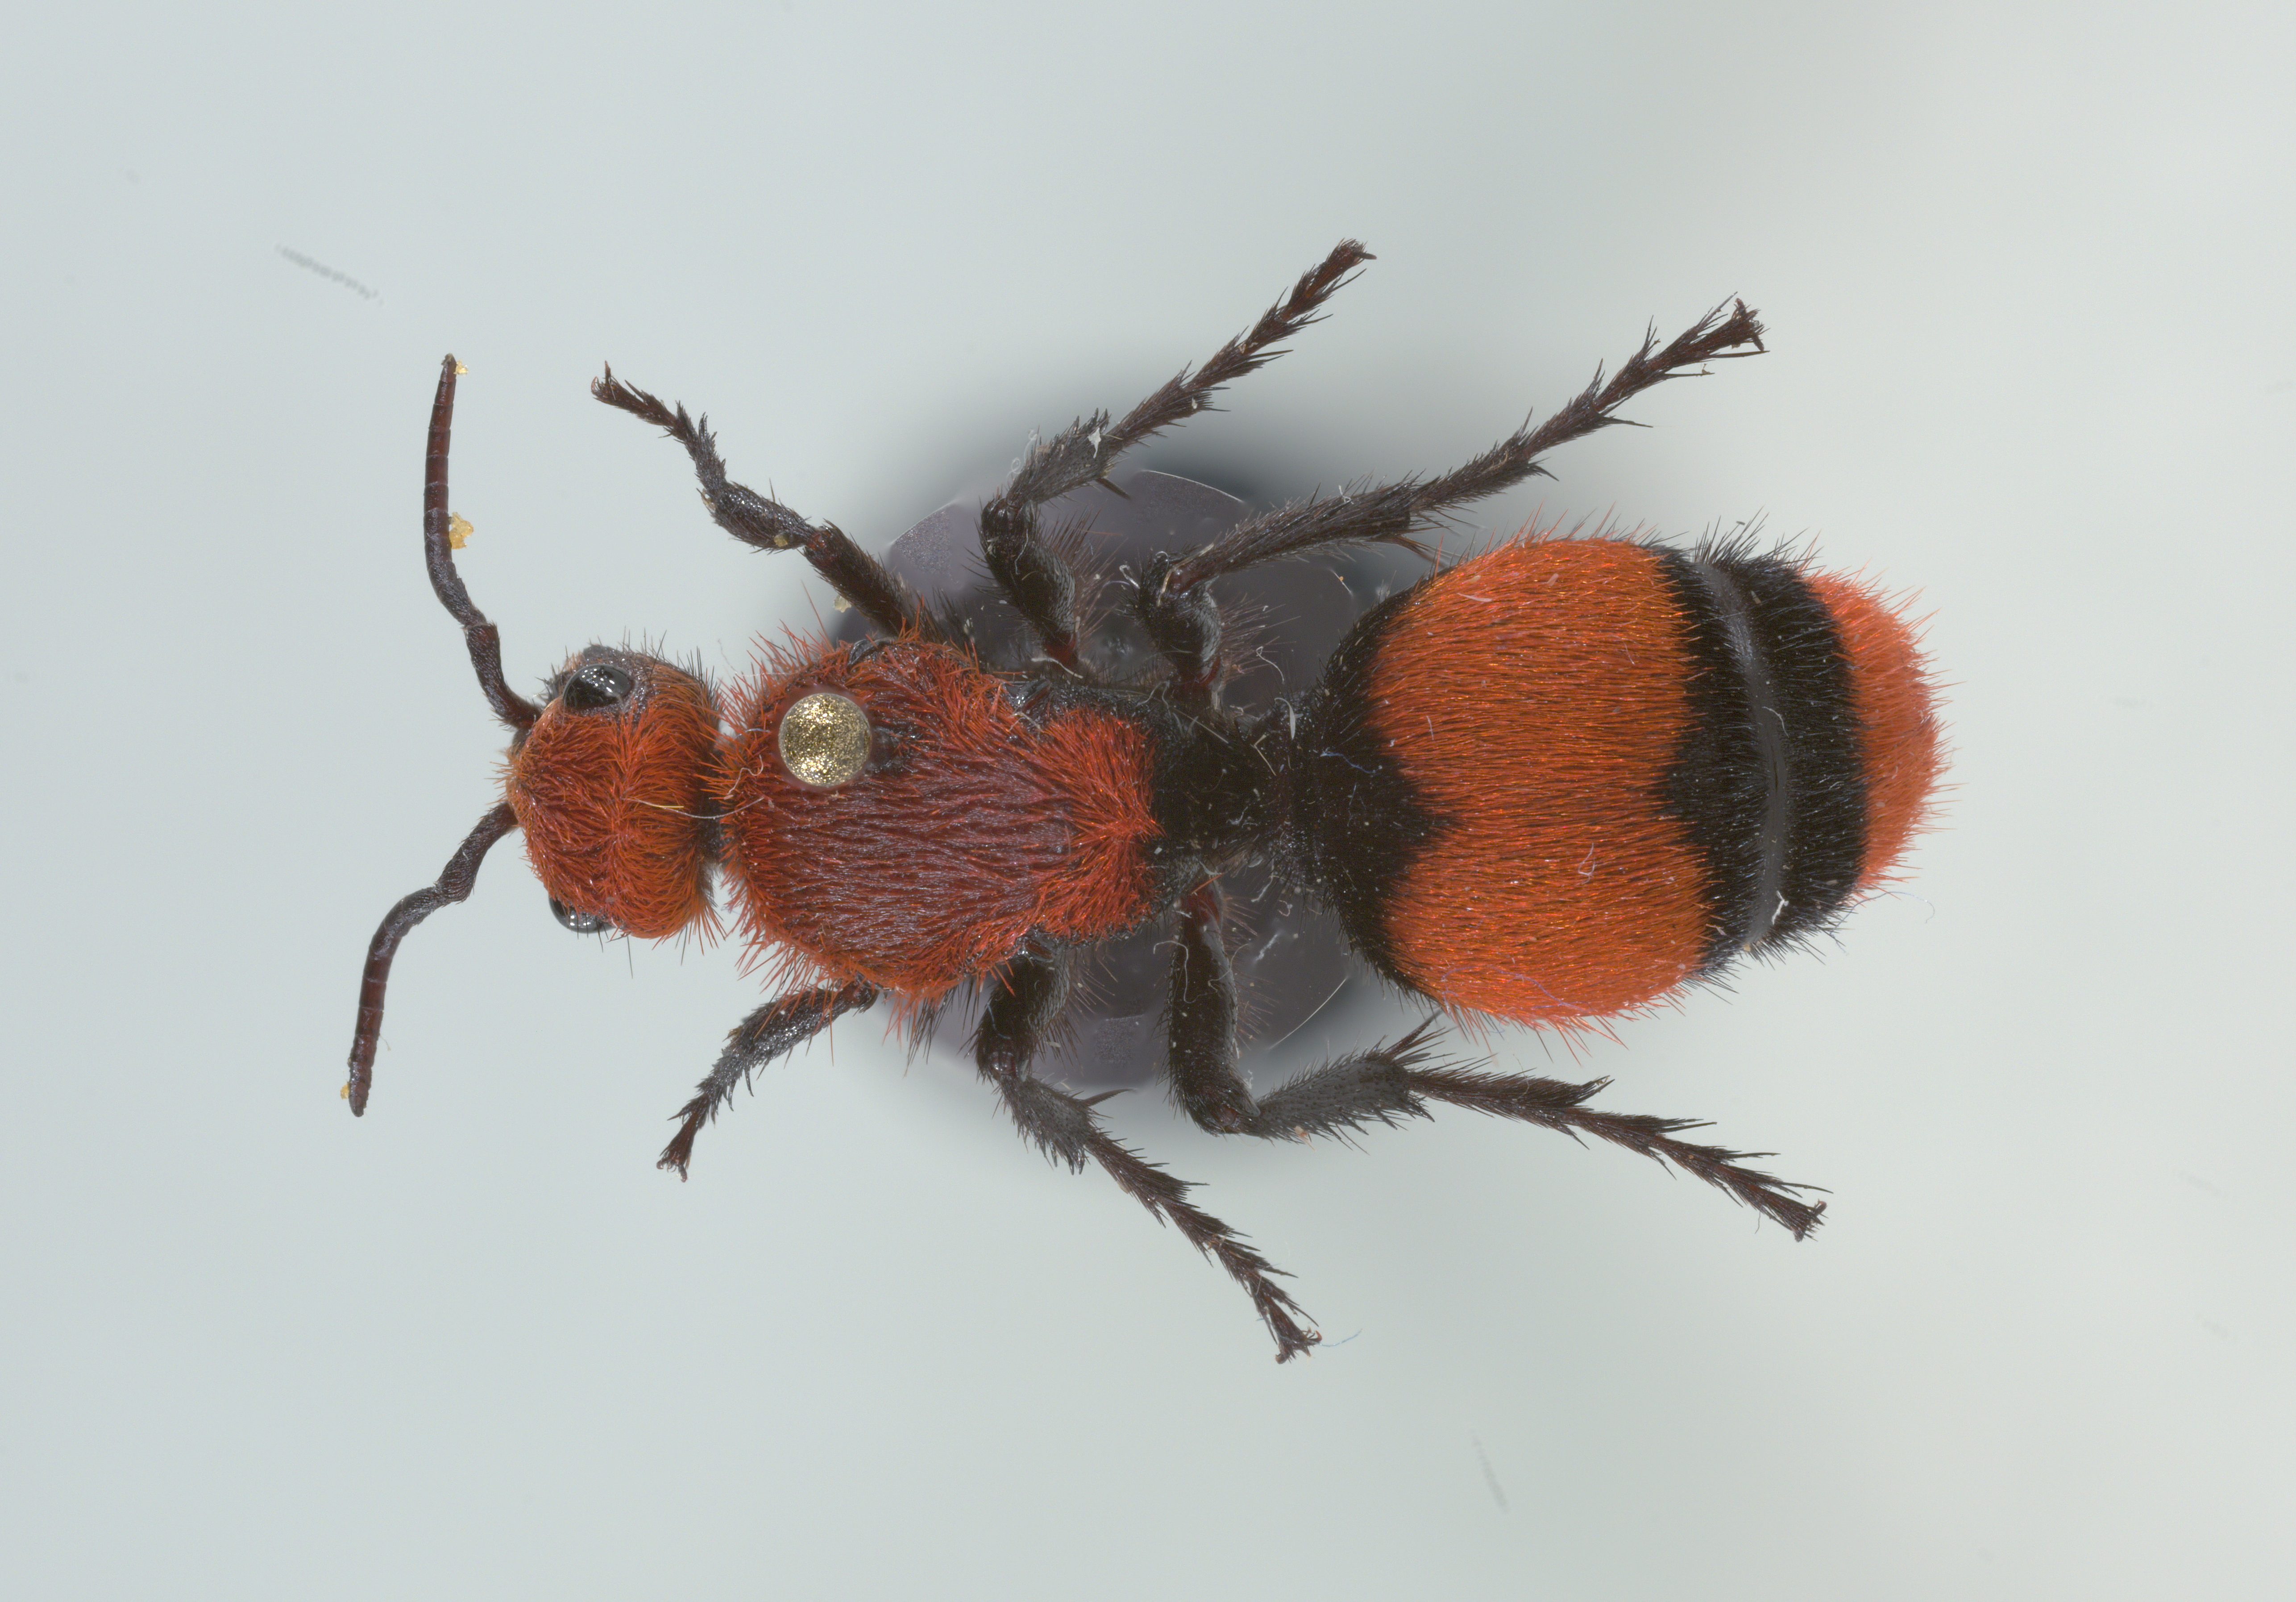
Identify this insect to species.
Dasymutilla occidentalis
